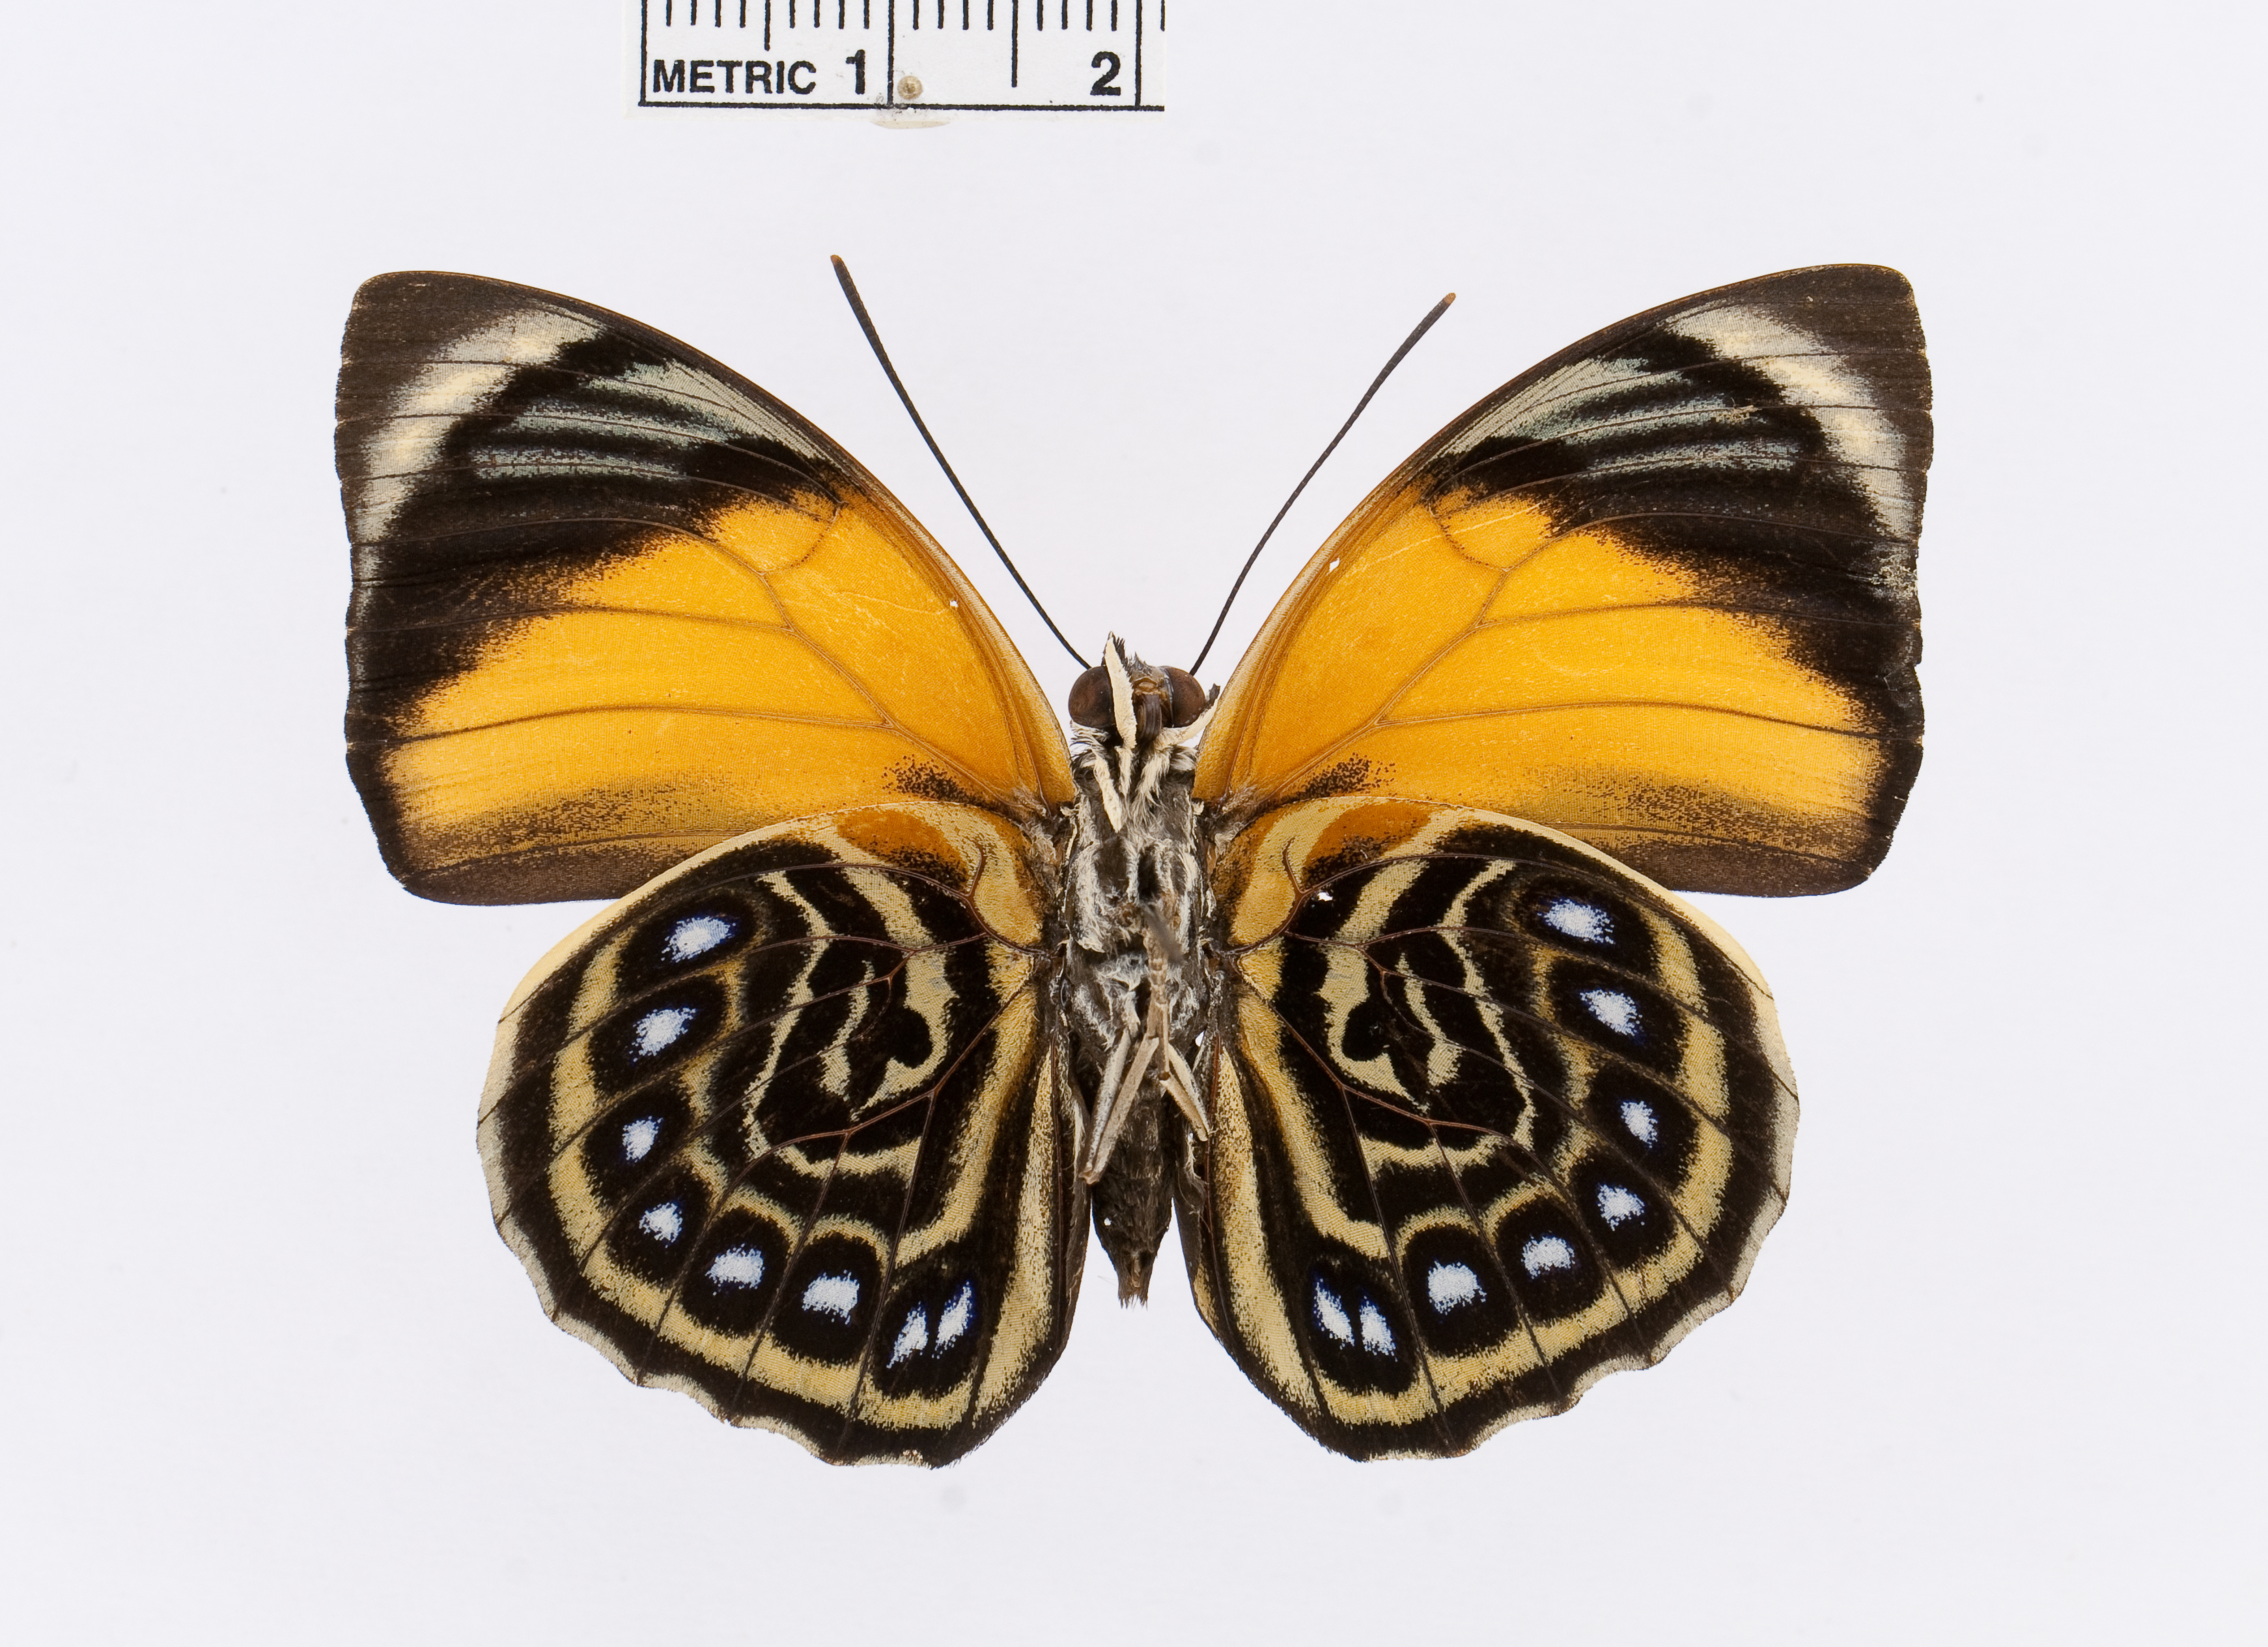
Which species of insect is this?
Agrias amydon
